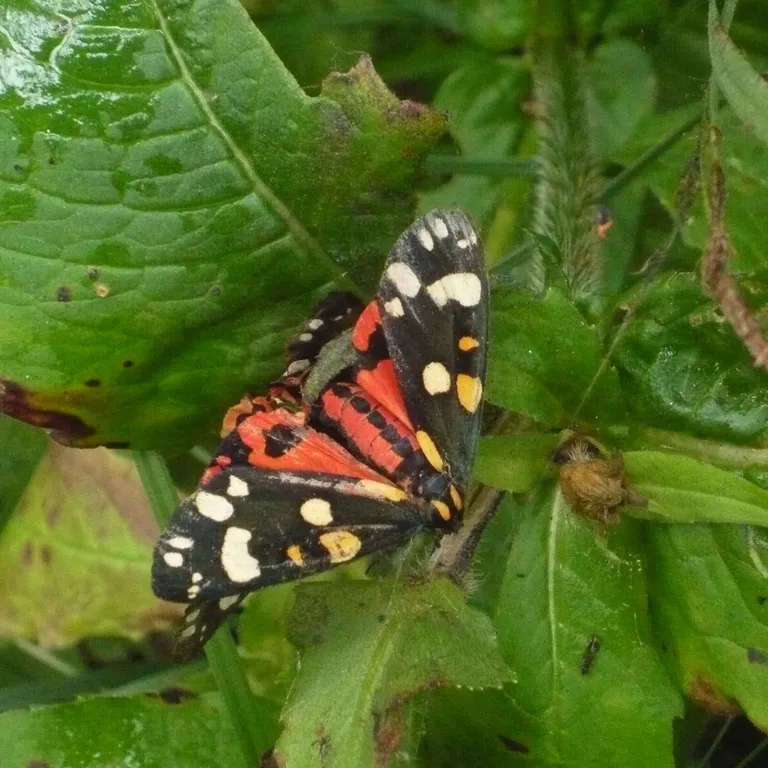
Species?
Callimorpha dominula
